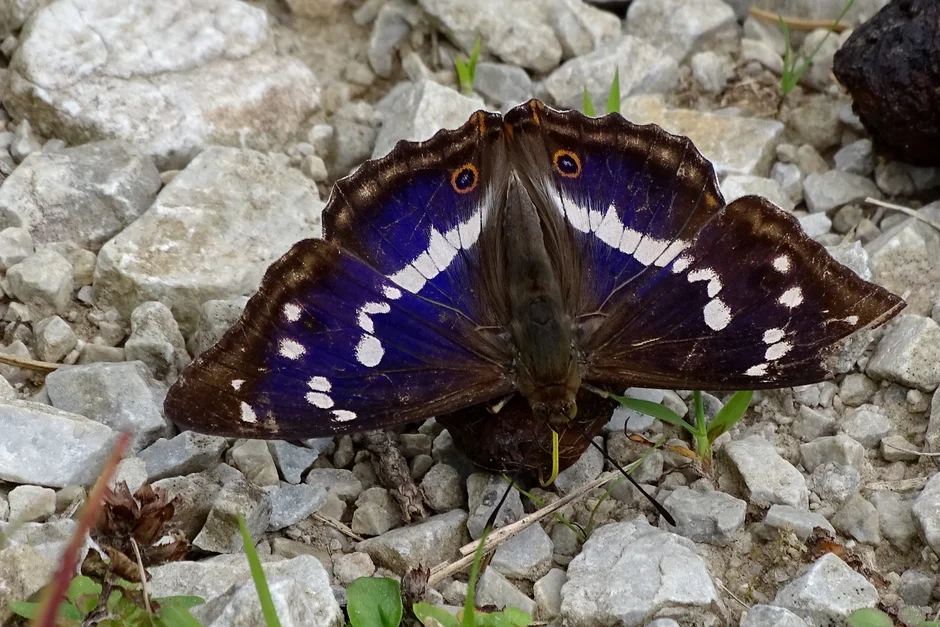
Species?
Apatura iris
